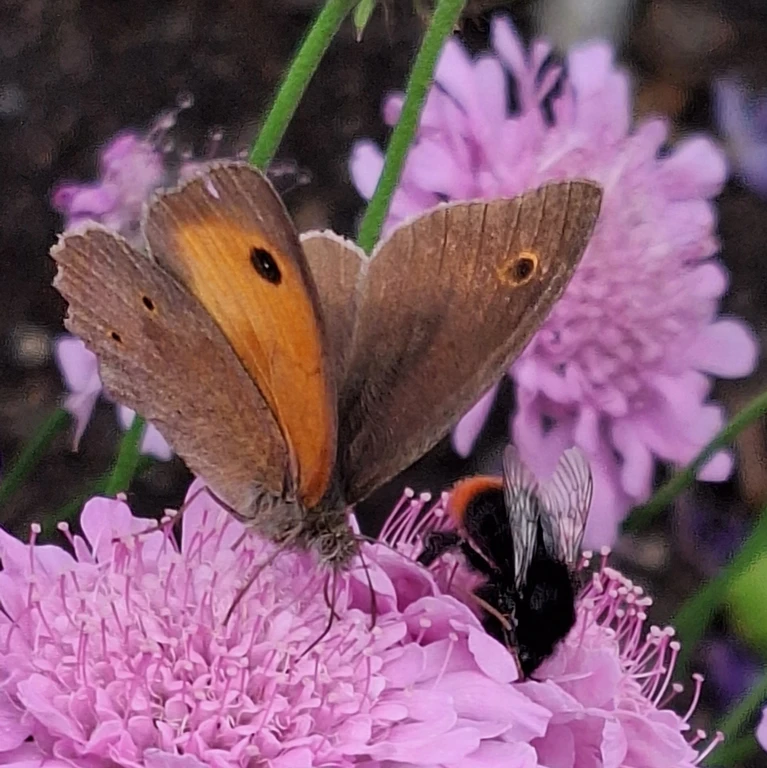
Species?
Maniola jurtina
